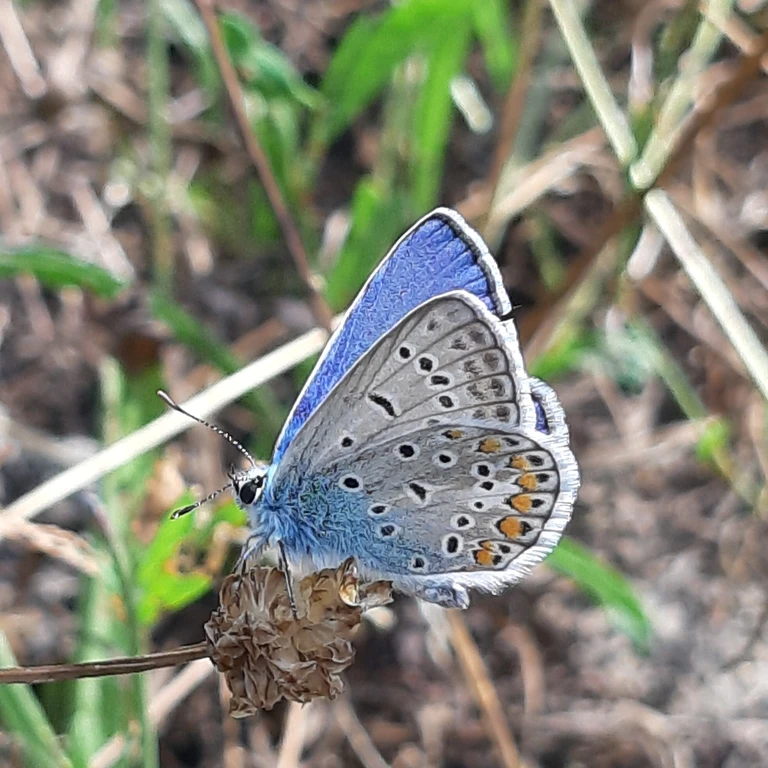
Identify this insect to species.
Polyommatus icarus
